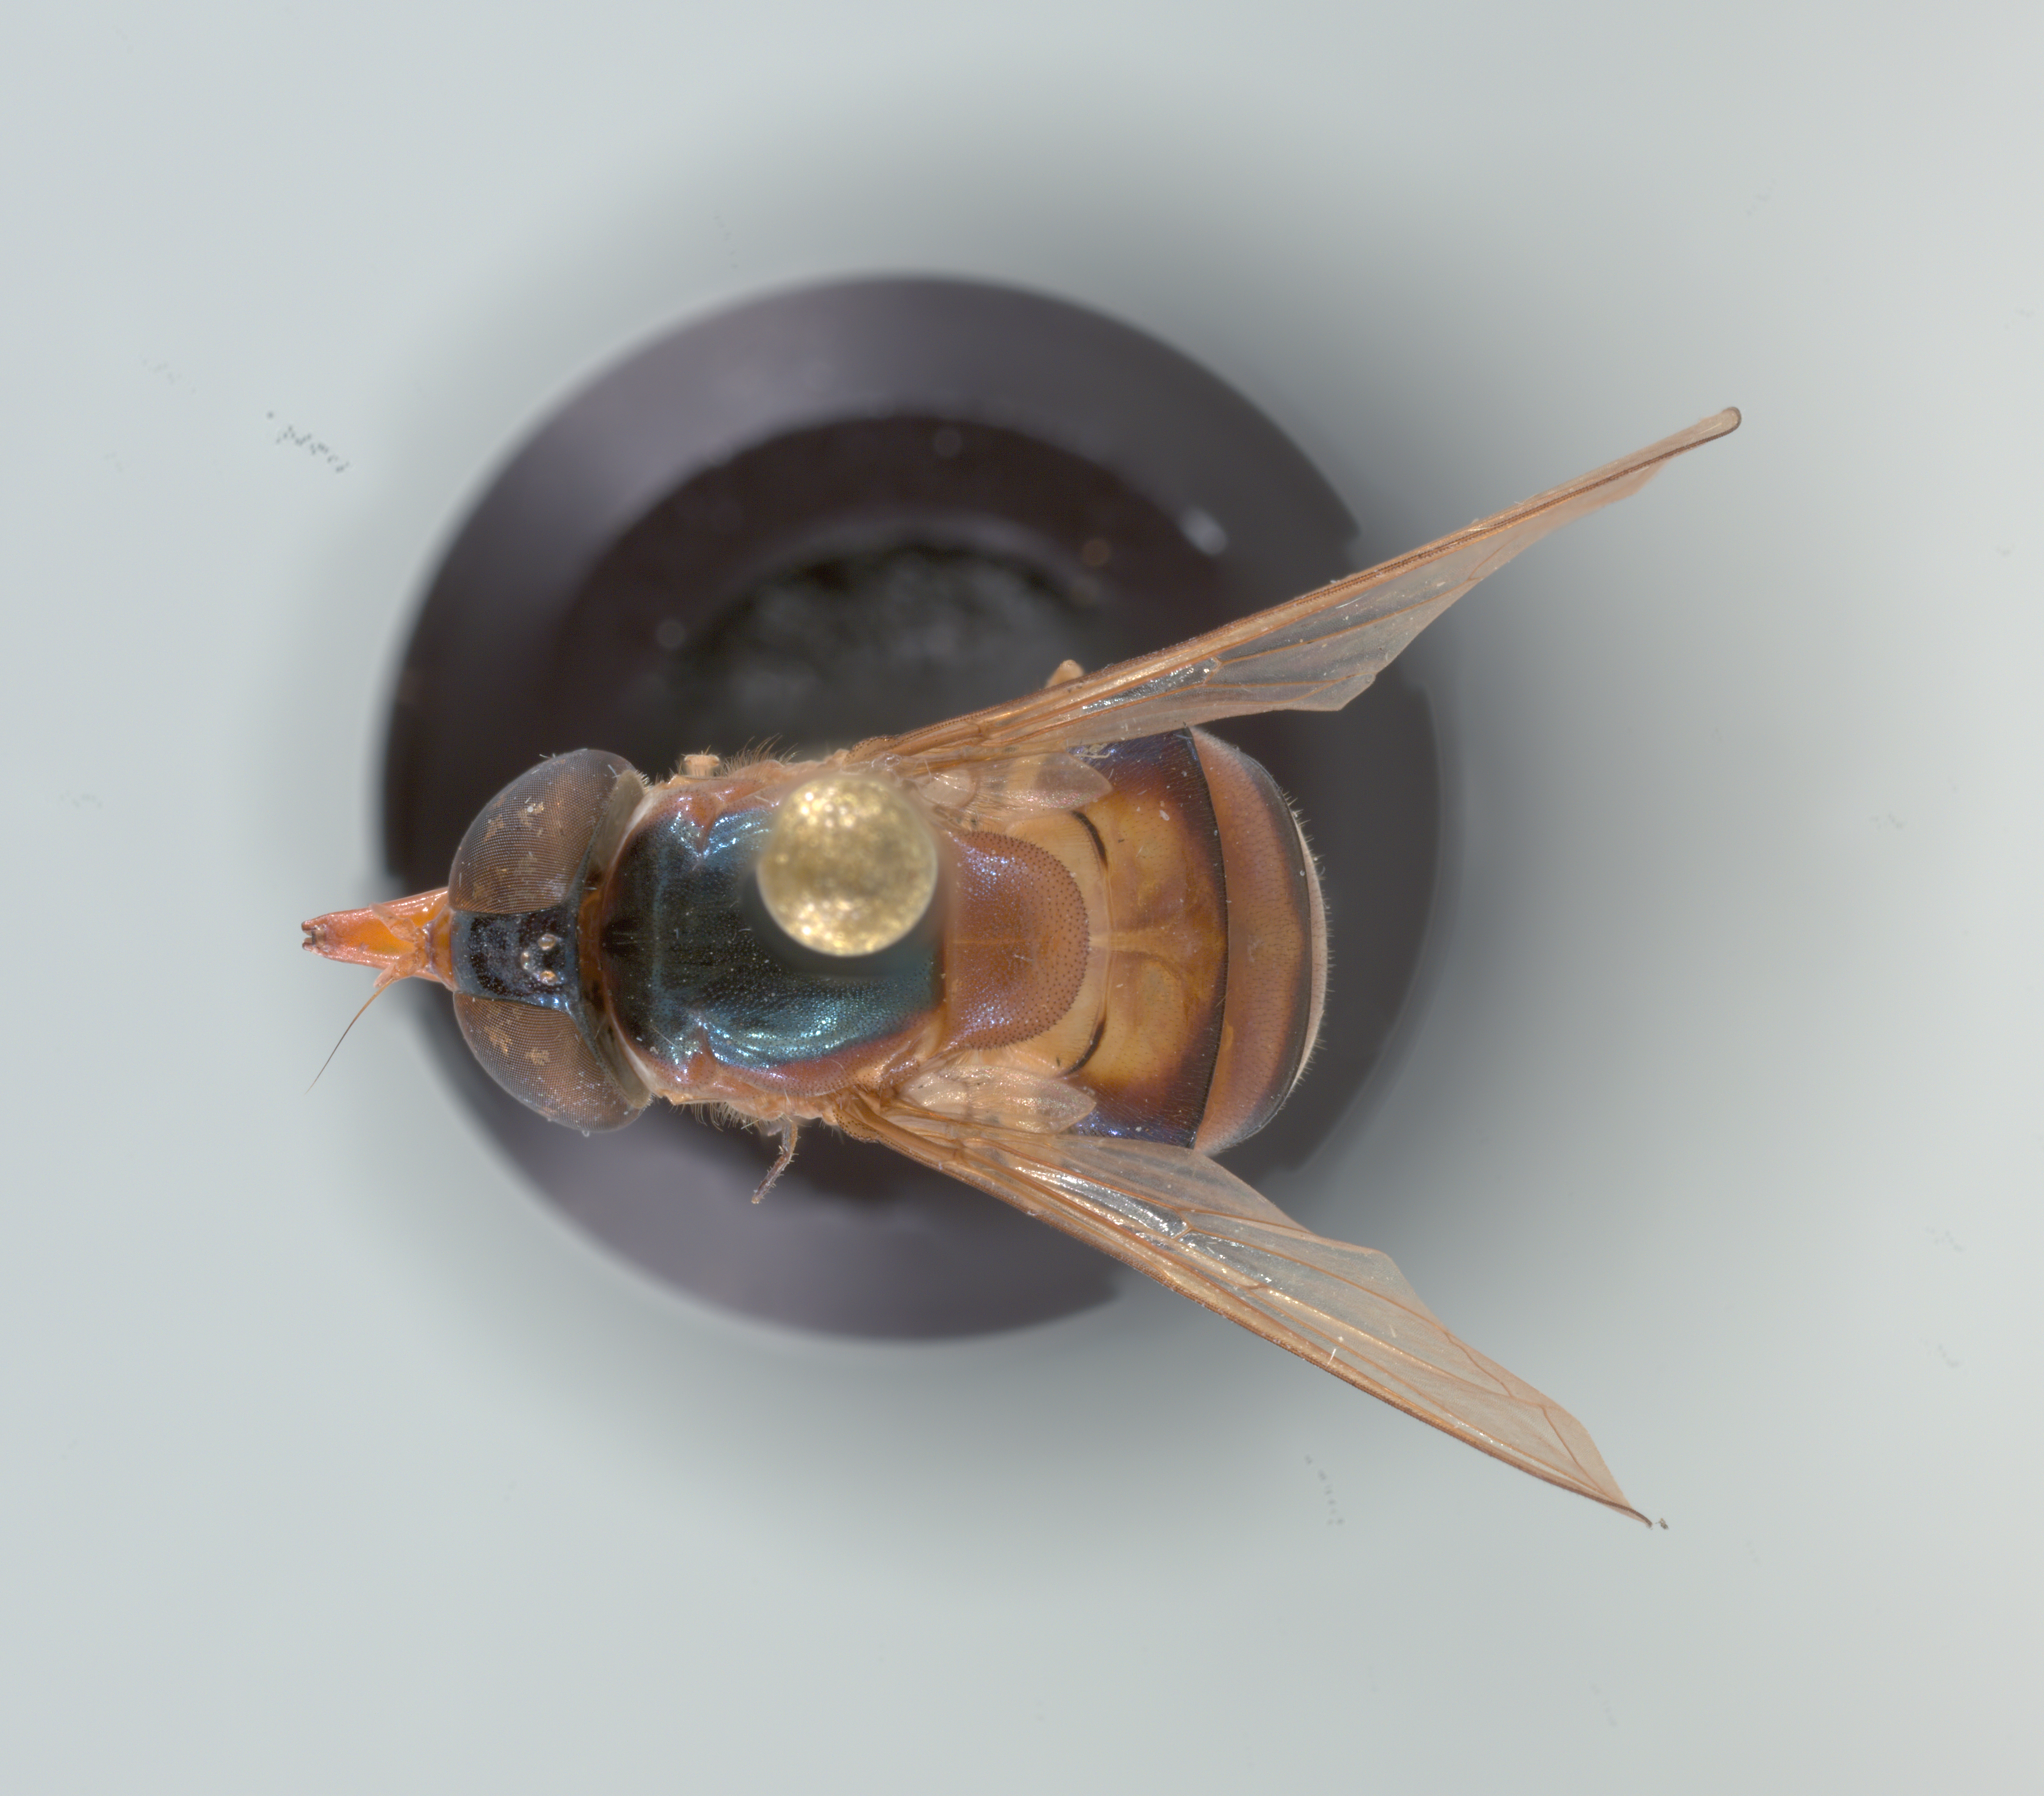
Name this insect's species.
Rhingia pellucens
